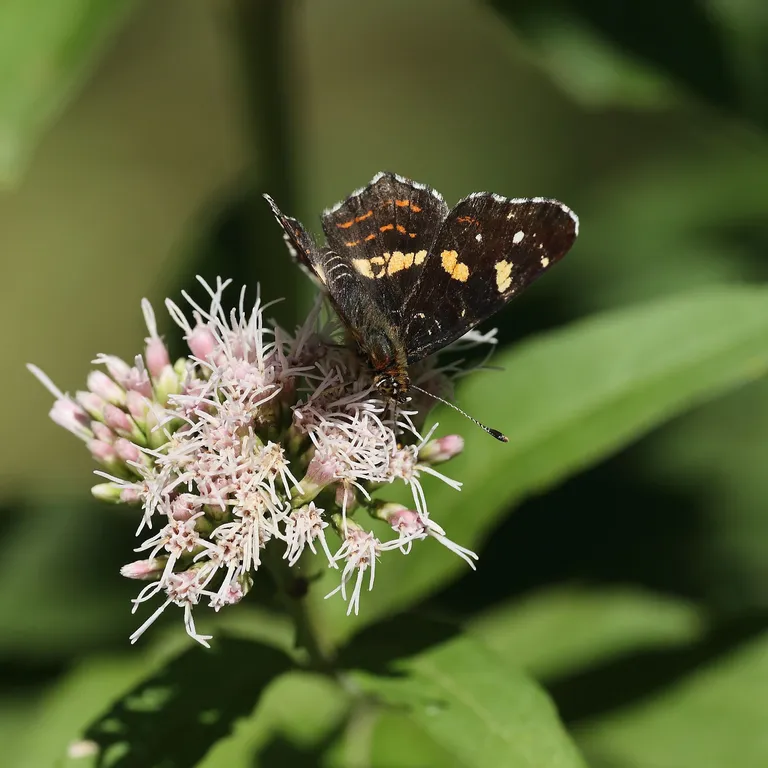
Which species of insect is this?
Araschnia levana
